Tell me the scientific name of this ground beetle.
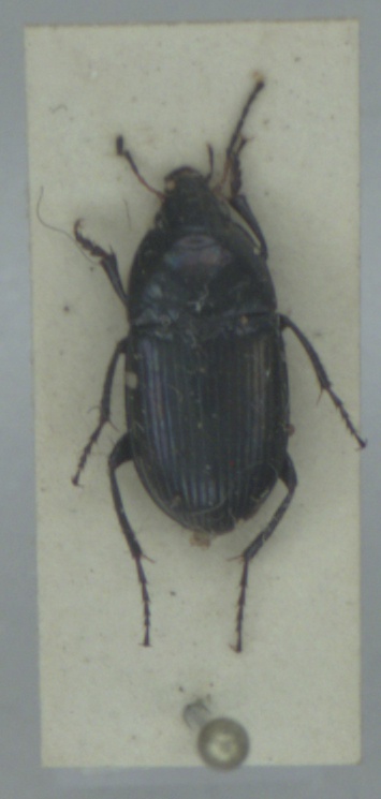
Amara ovata
